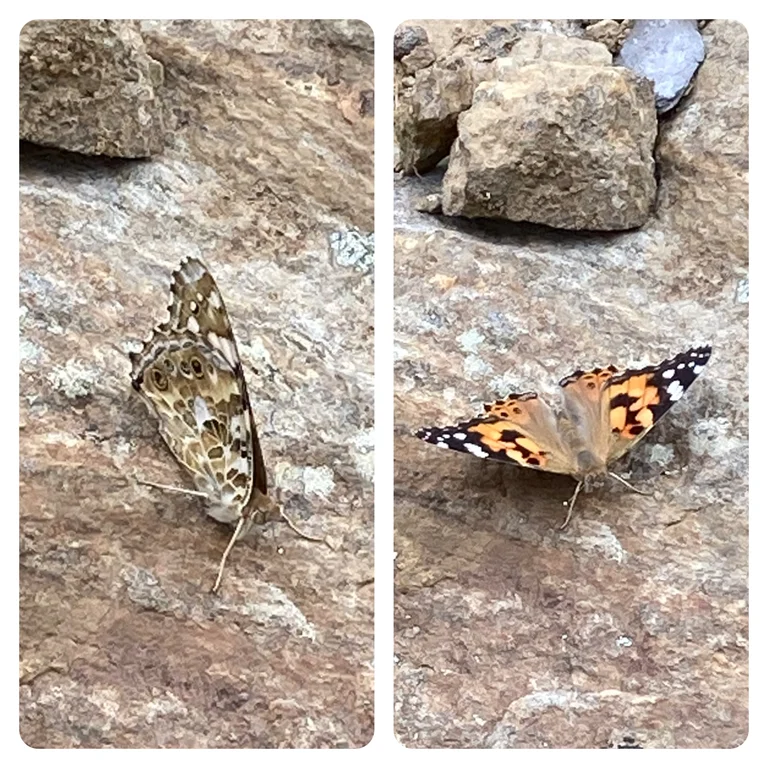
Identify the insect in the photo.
Vanessa cardui
